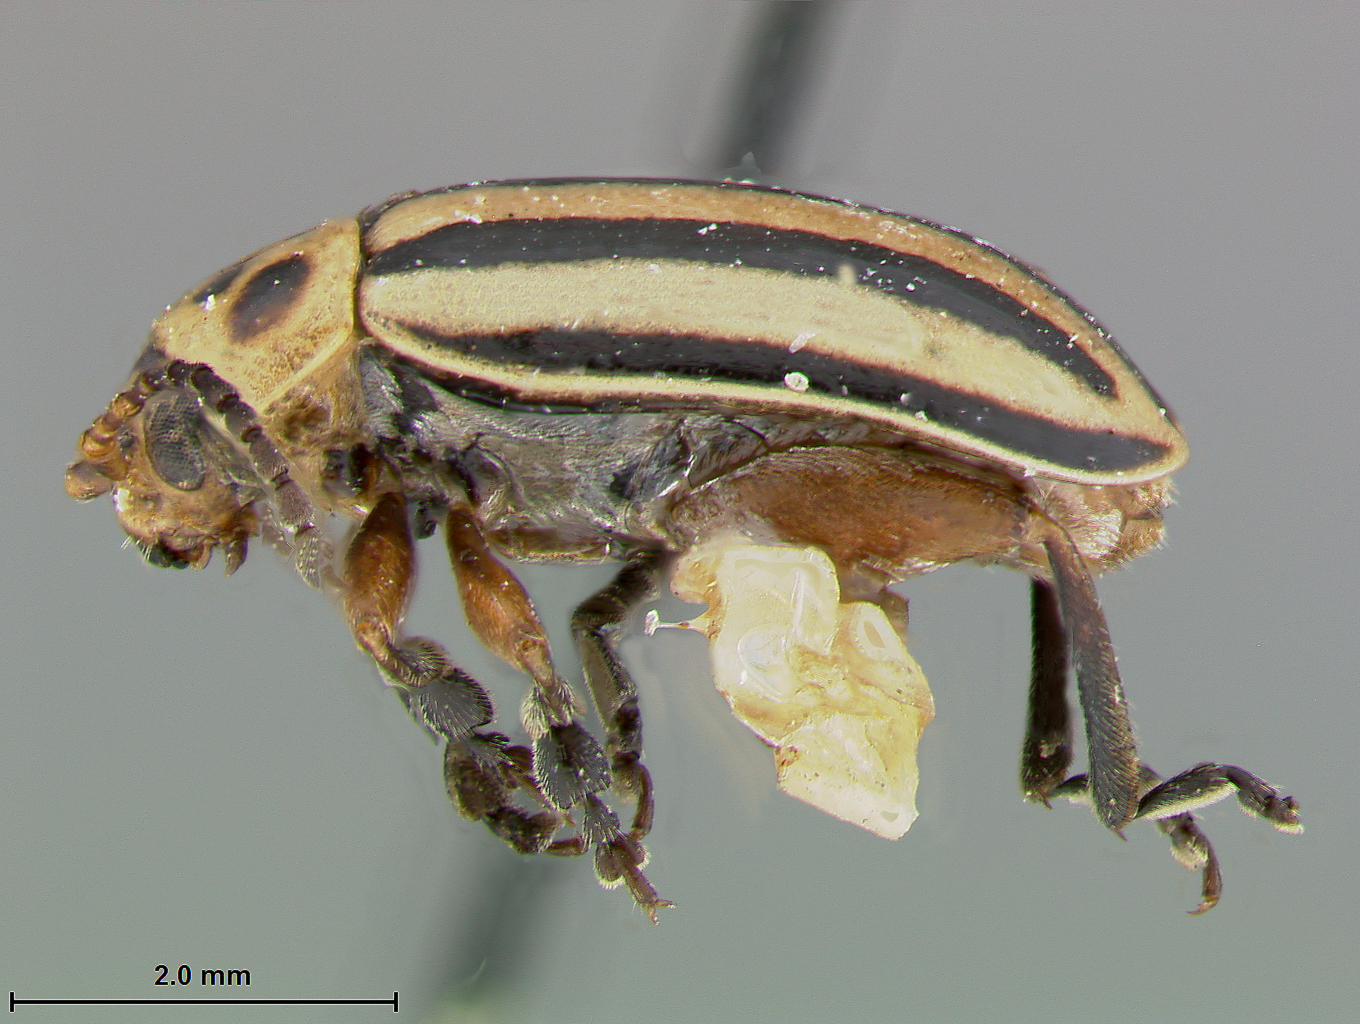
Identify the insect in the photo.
Disonycha brevicornis
